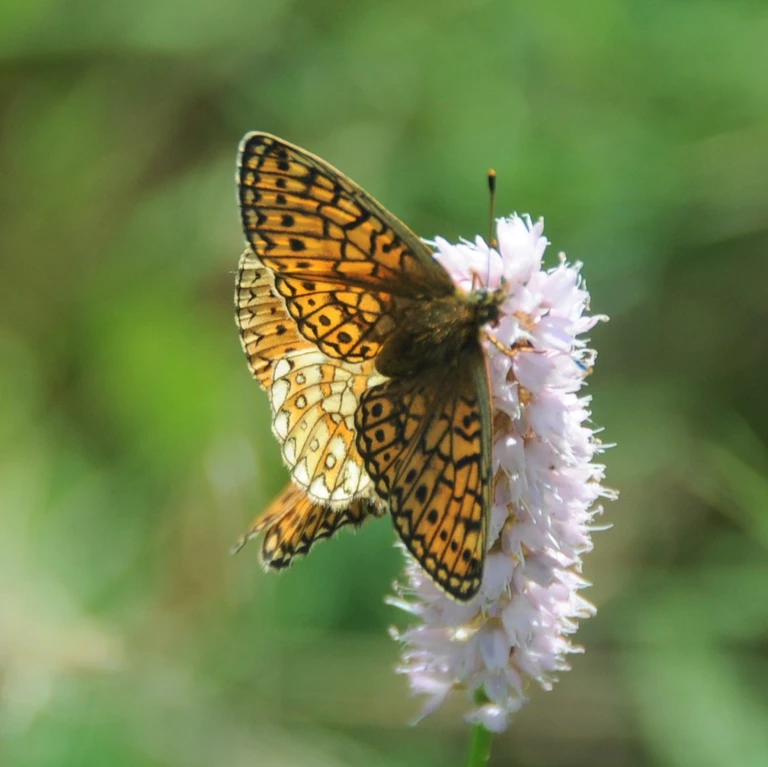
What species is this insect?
Boloria eunomia
